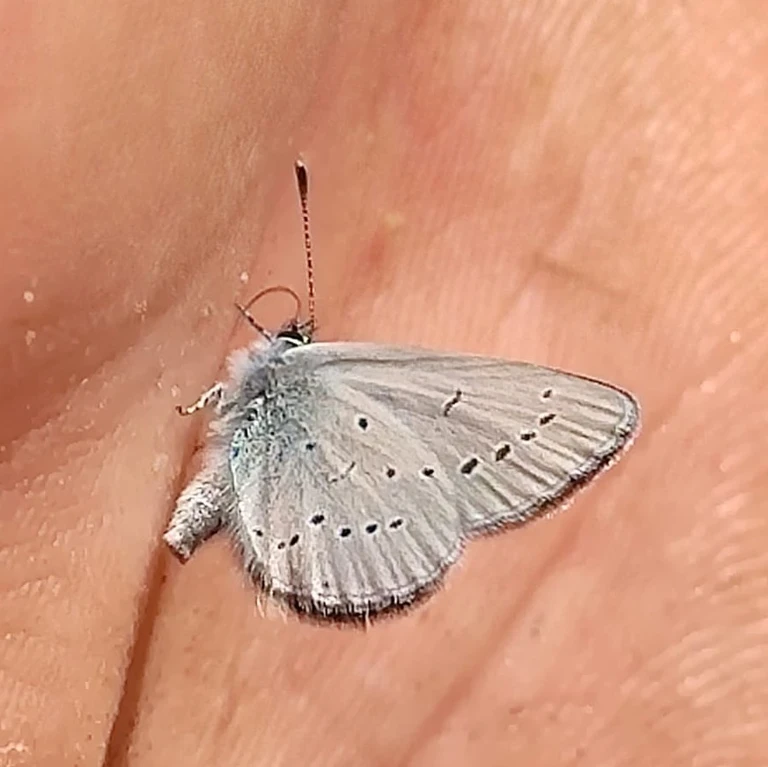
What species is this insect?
Cupido minimus
